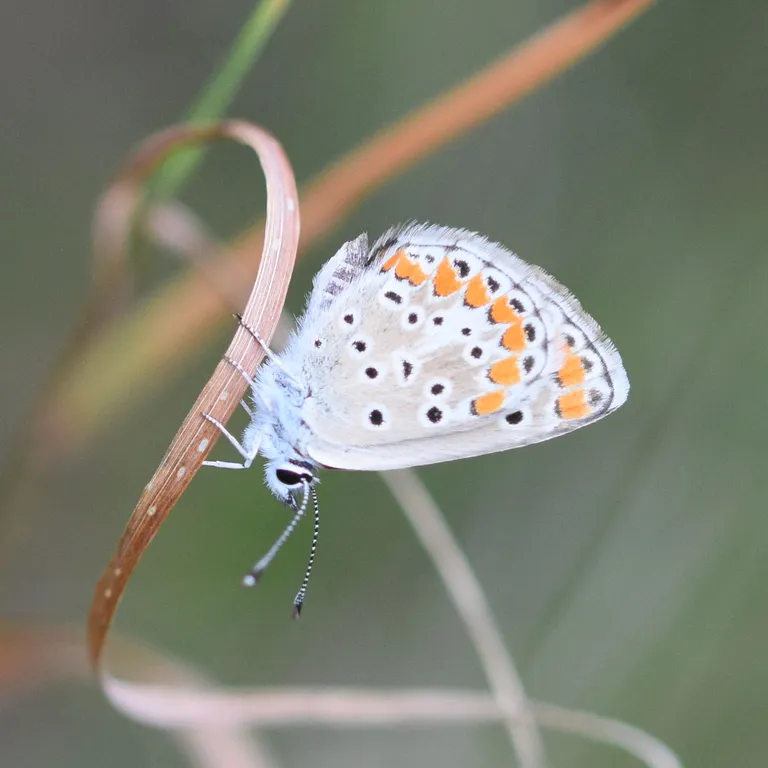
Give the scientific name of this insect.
Aricia agestis/artaxerxes
